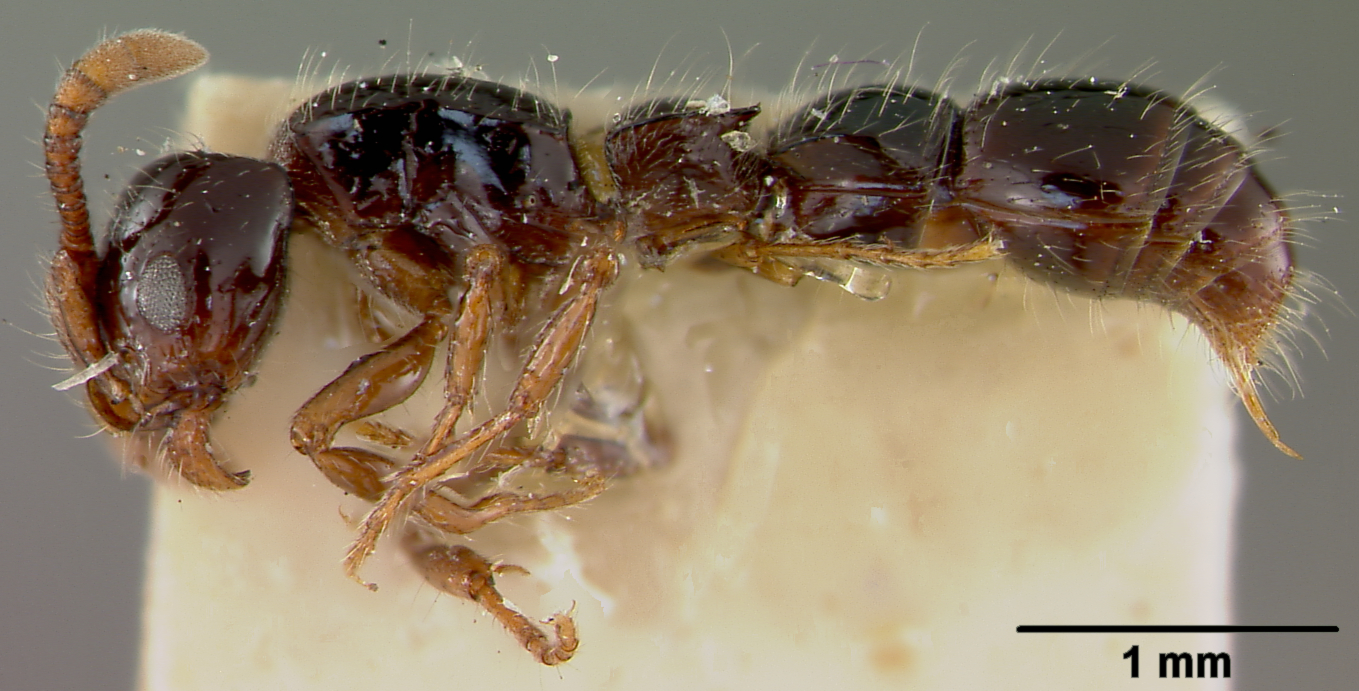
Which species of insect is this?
Phyracaces larvatus
